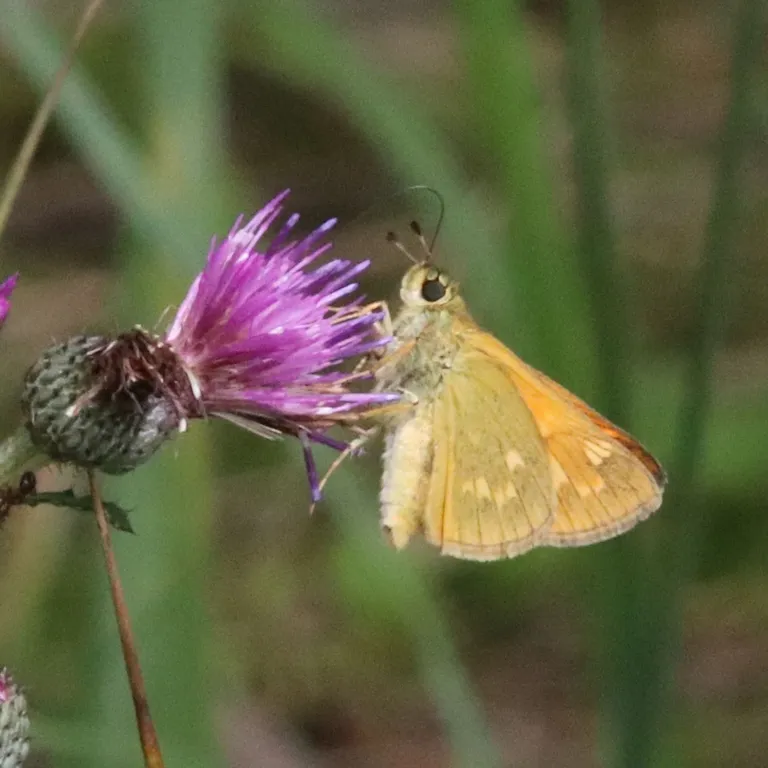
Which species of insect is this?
Ochlodes sylvanus (also Ochlodes venata)
